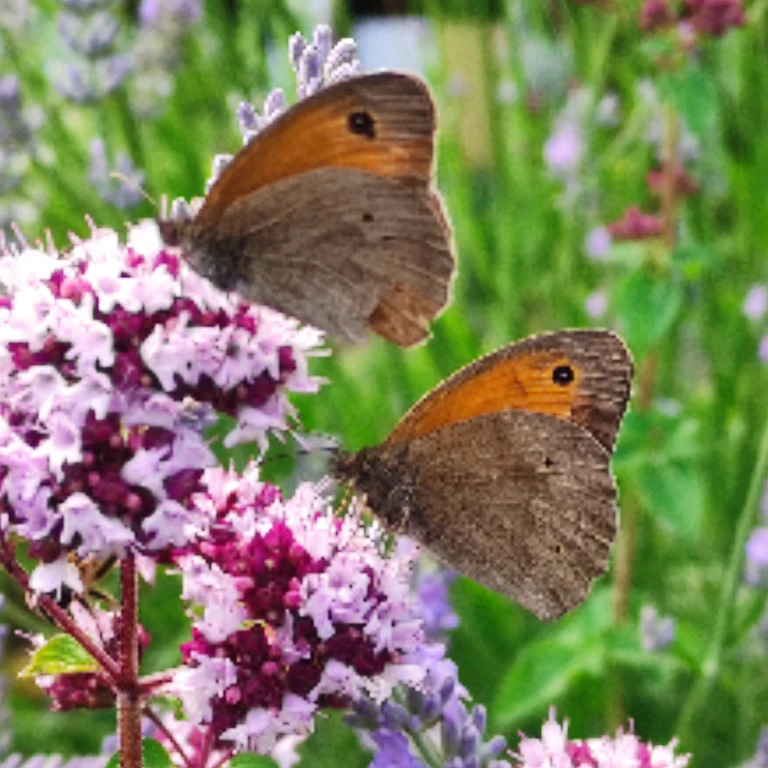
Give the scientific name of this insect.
Maniola jurtina
